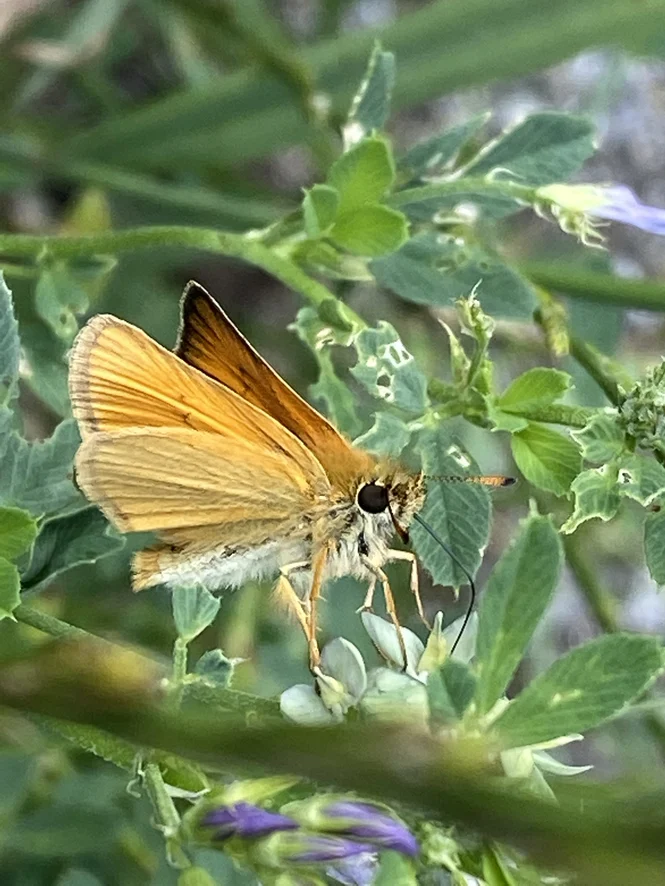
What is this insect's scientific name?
Thymelicus lineola
